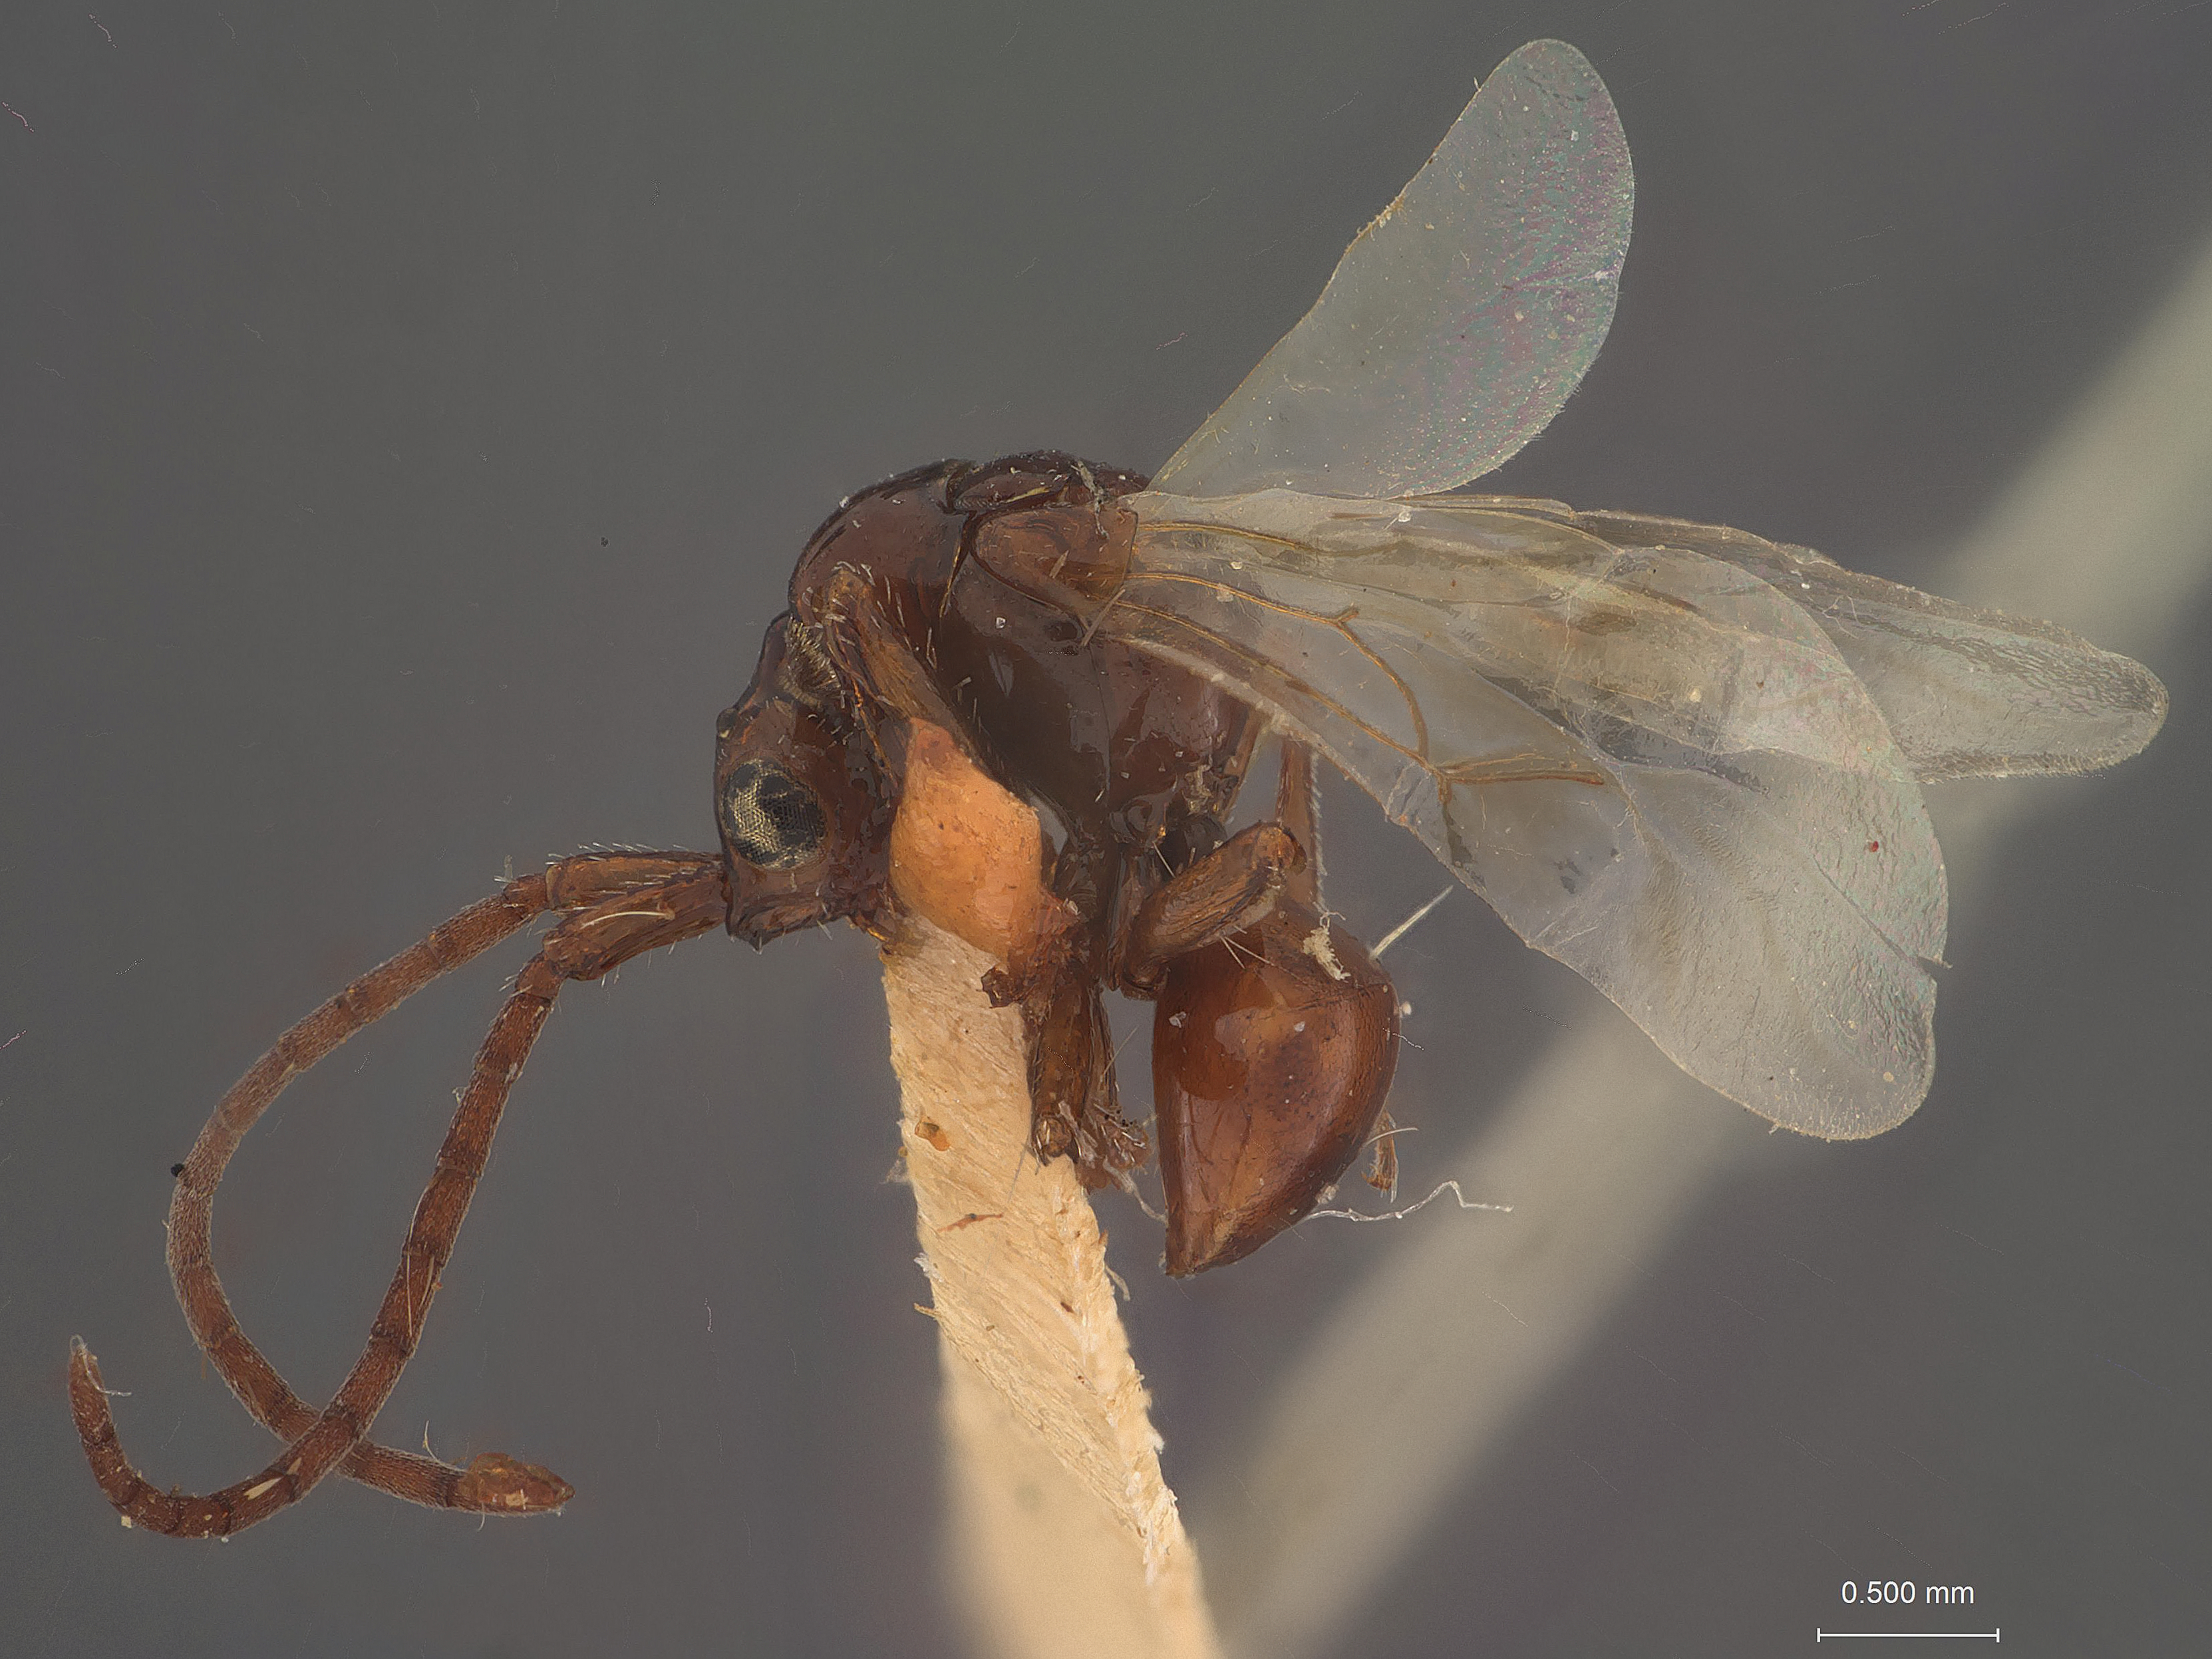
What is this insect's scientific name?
Loboscelidea carinata
